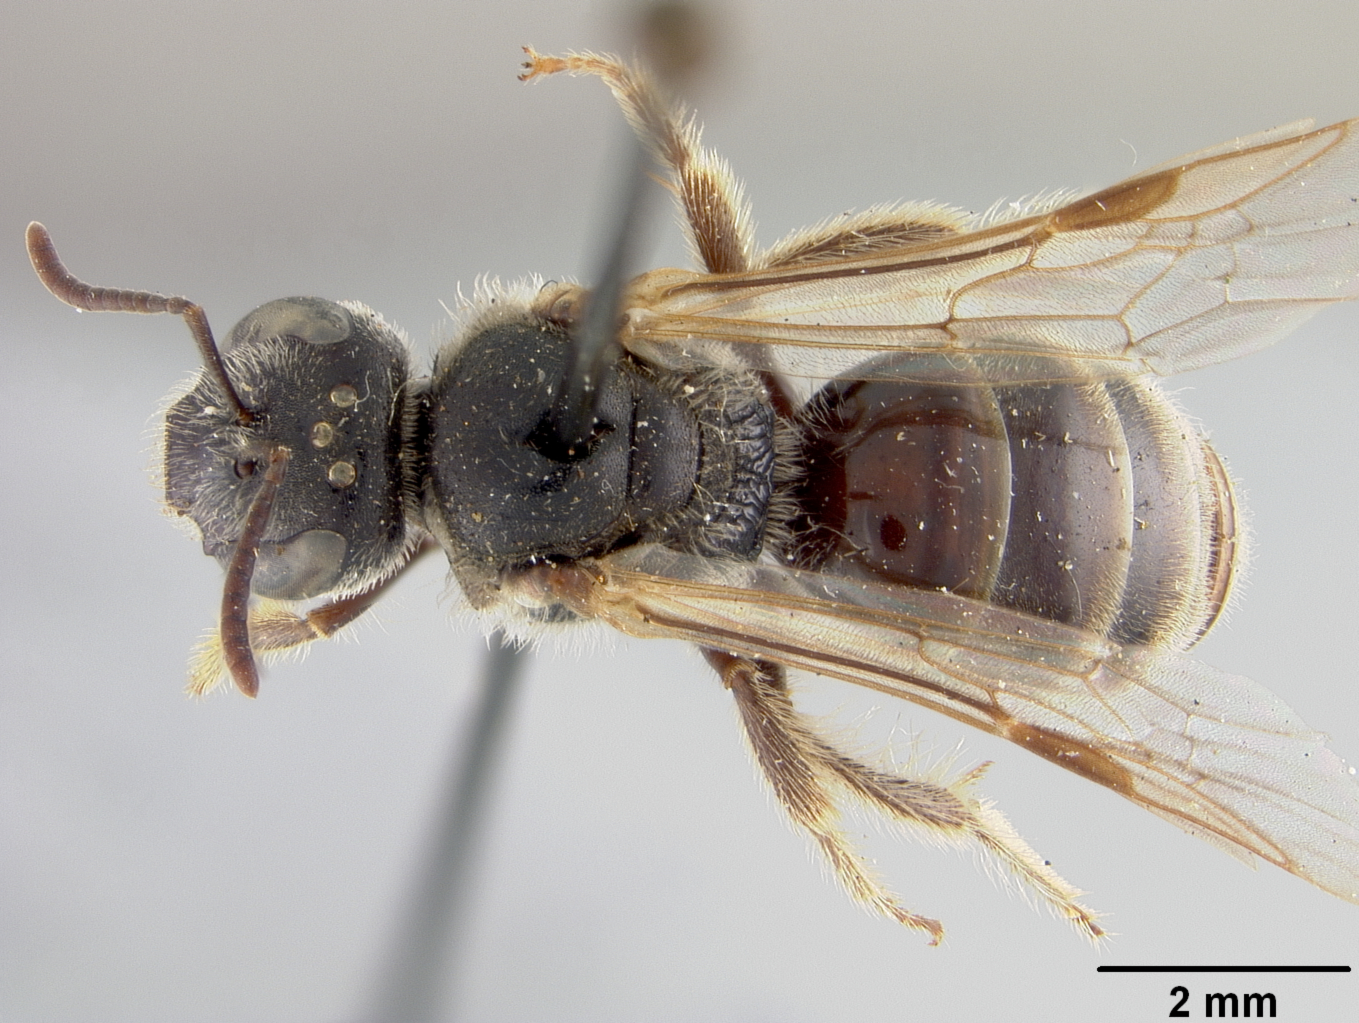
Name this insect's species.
Halictus oenotherae
